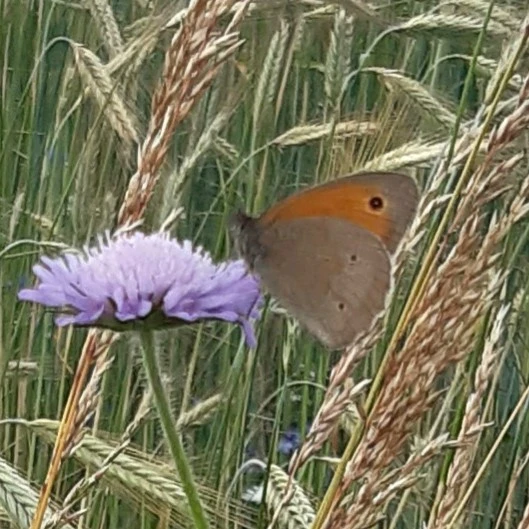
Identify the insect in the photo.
Maniola jurtina
